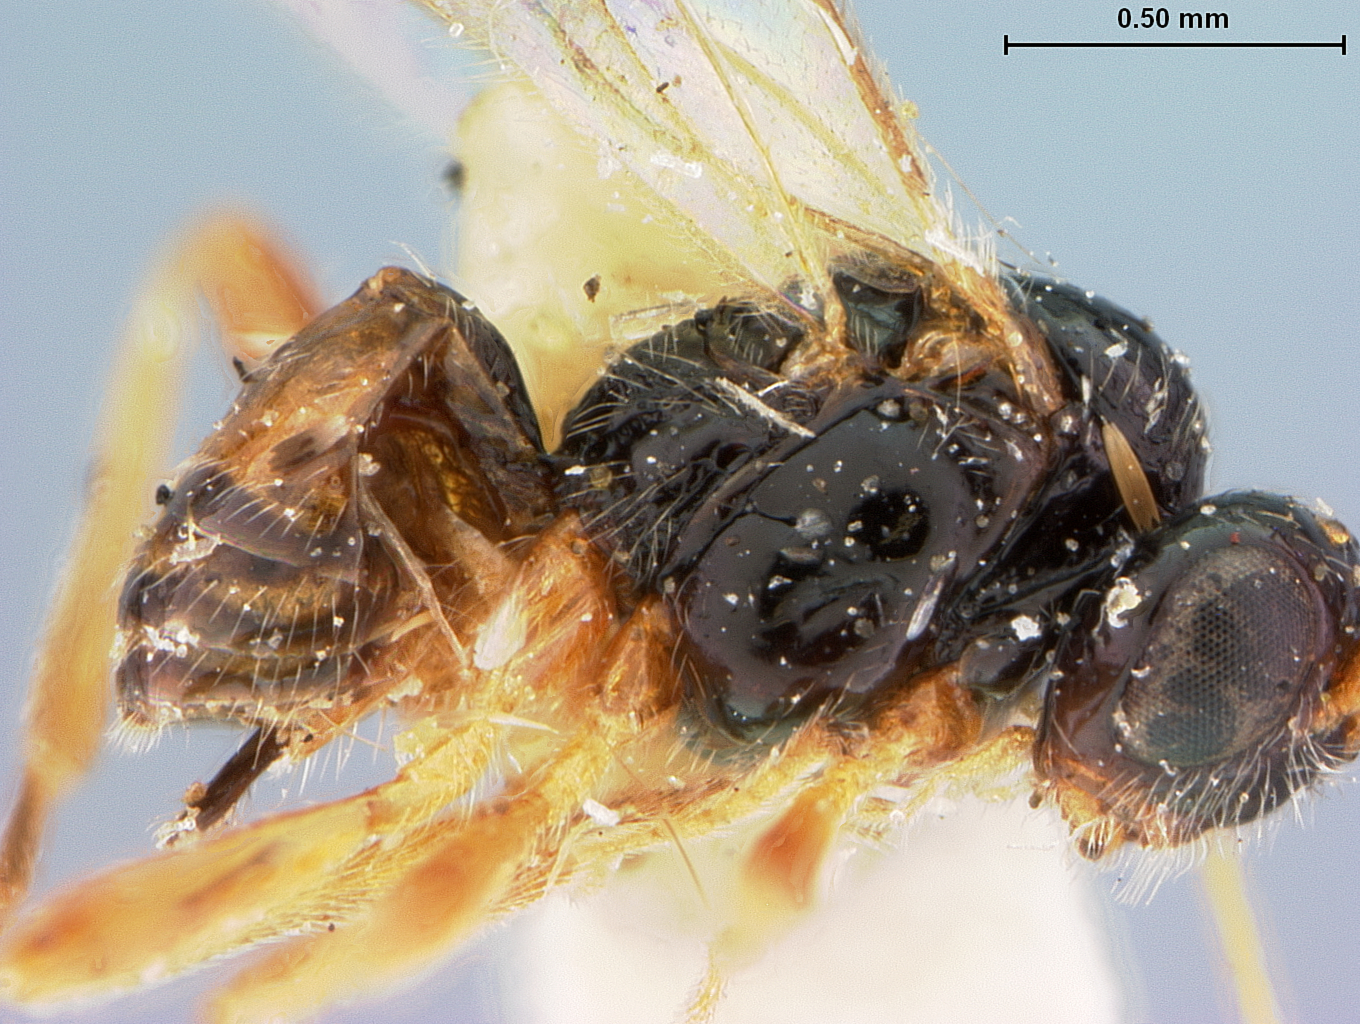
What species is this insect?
Opius hubbelli
